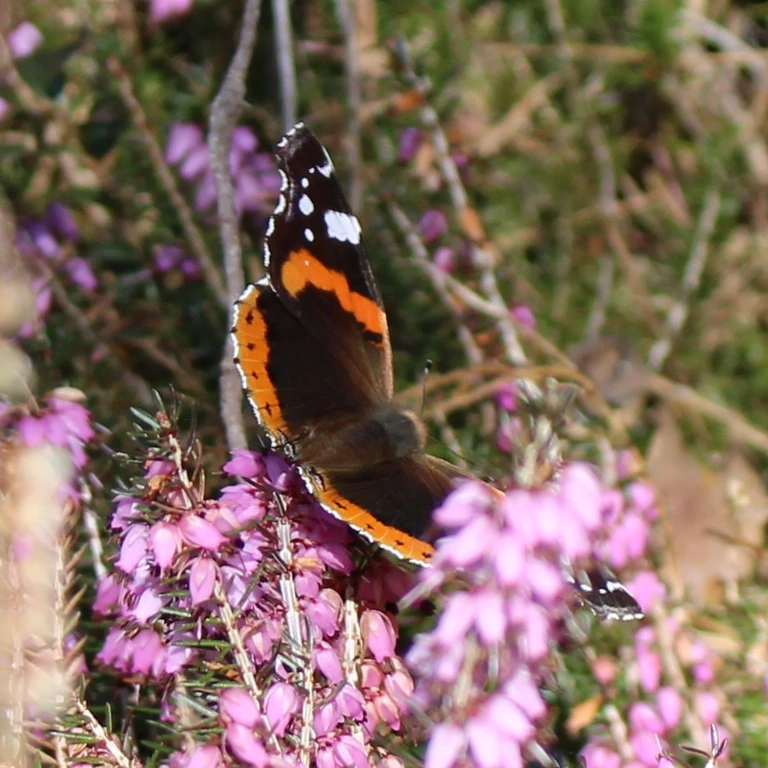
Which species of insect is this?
Vanessa atalanta
